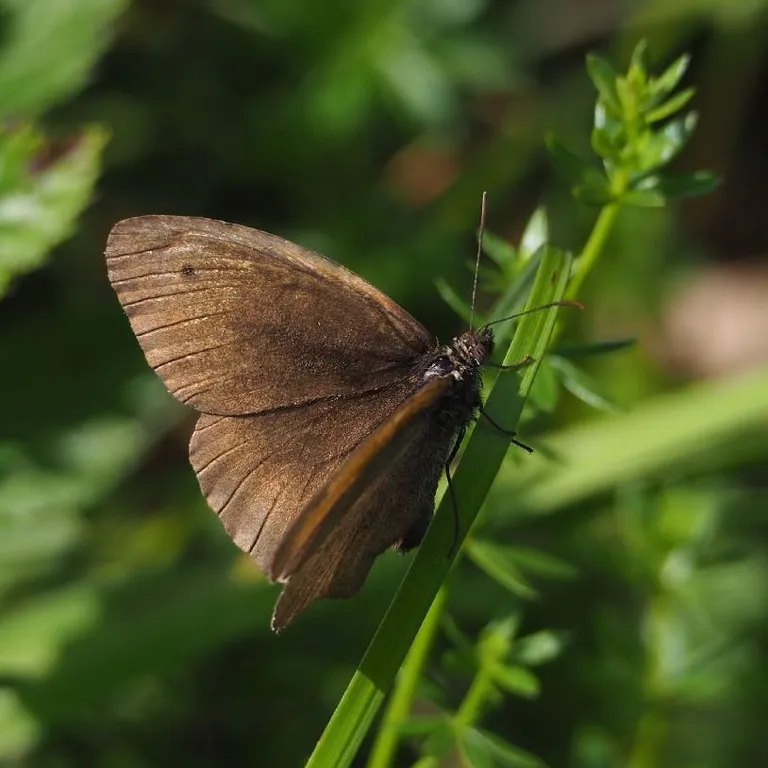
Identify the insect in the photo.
Maniola jurtina
